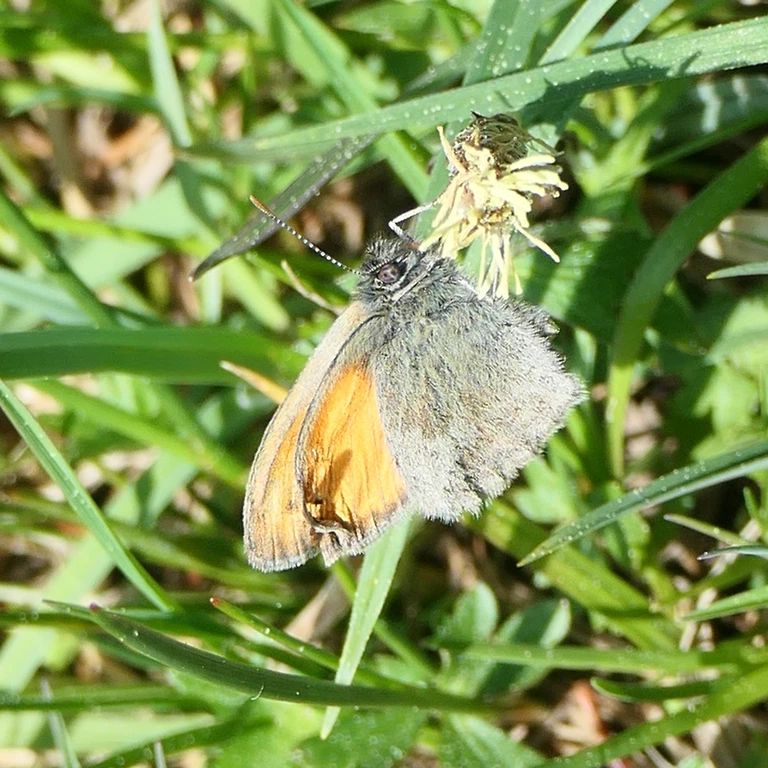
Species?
Coenonympha pamphilus
